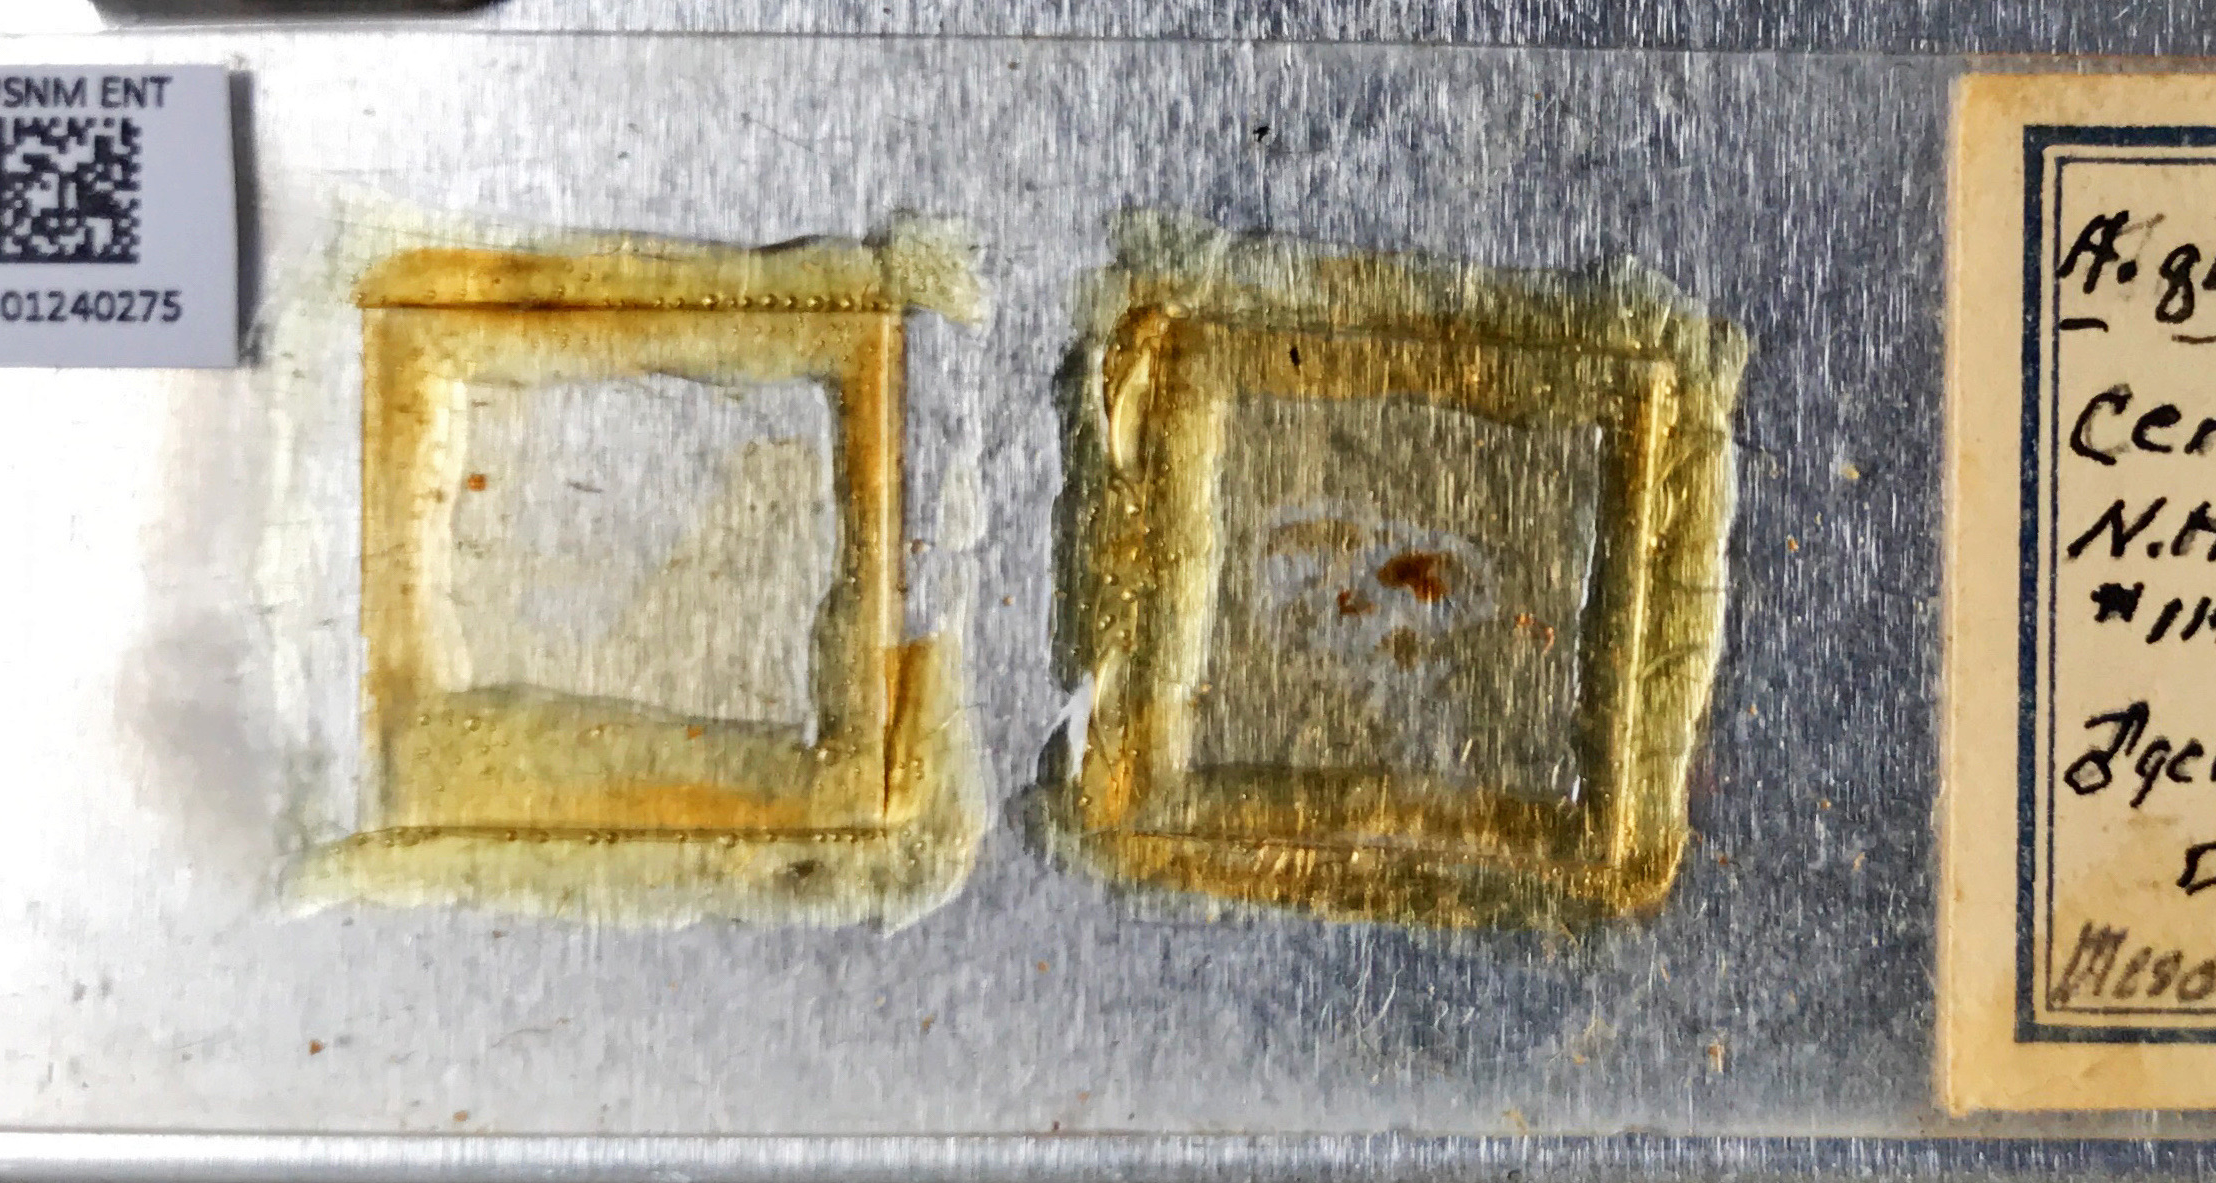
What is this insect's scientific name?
Culex infantulus
